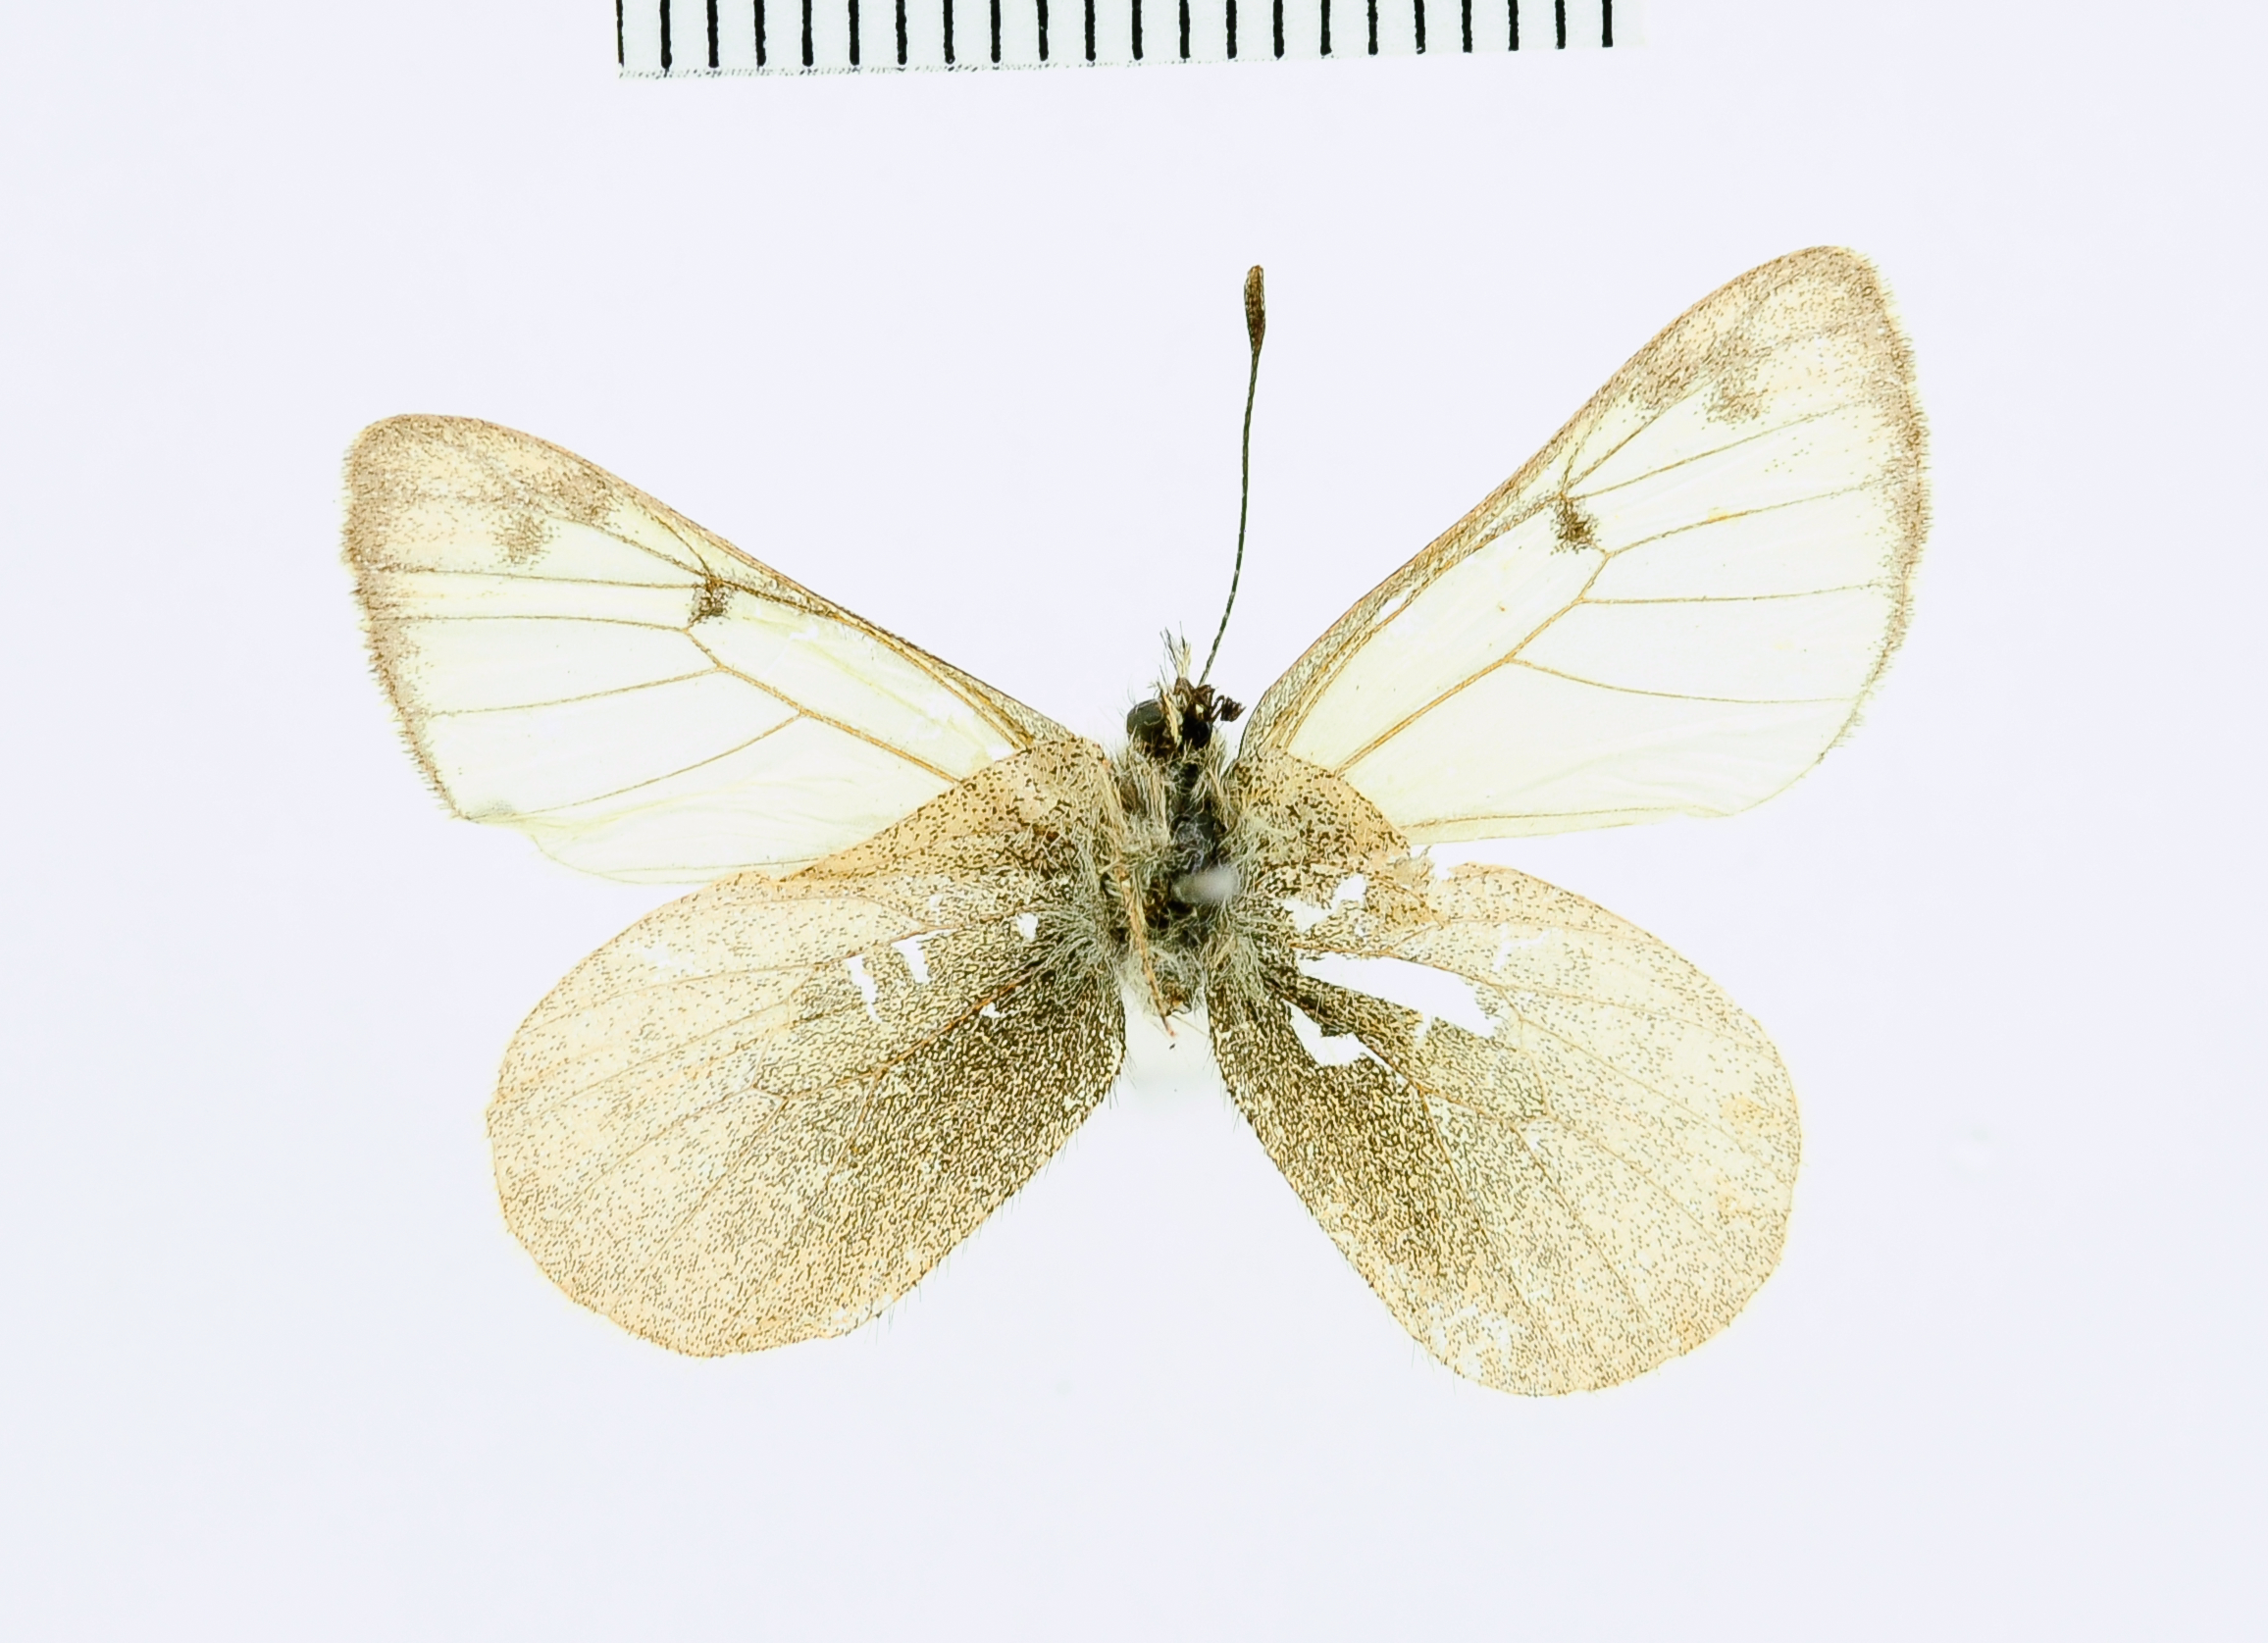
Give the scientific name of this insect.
Andina coropunae
